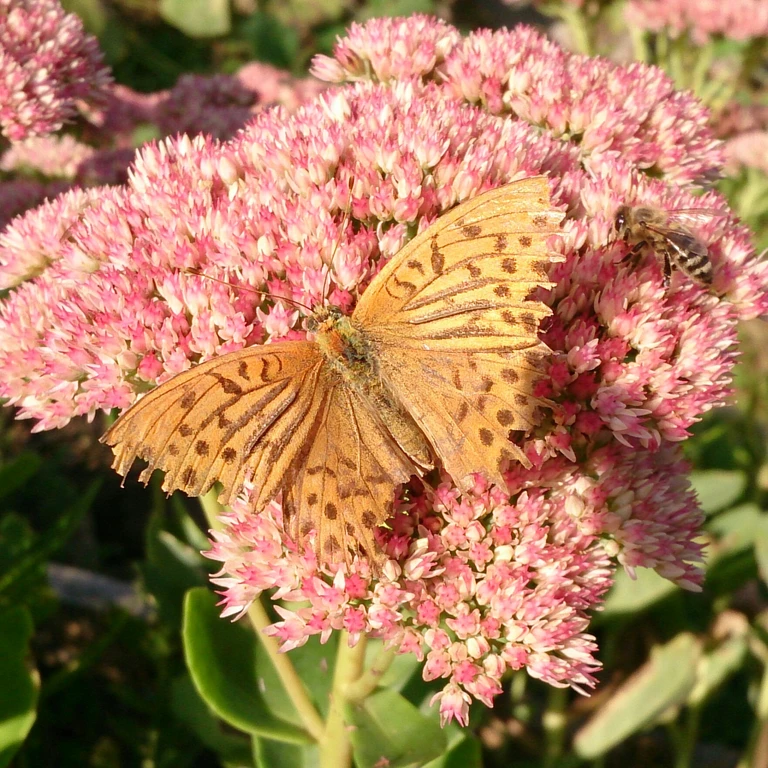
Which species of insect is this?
Argynnis paphia
